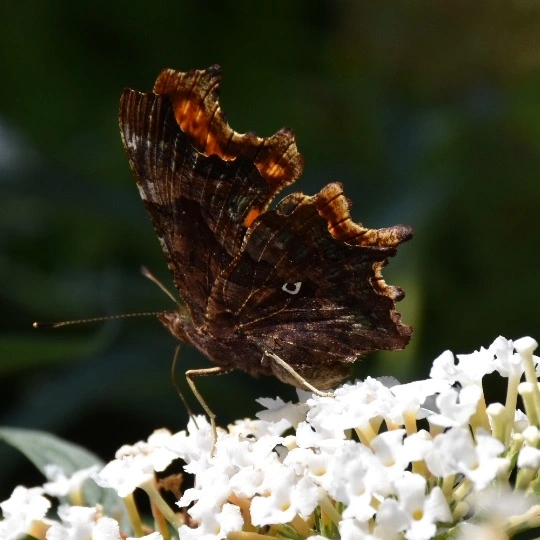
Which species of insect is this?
Polygonia c-album
